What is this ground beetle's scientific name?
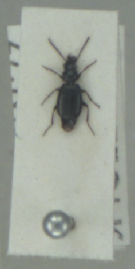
Syntomus truncatellus
